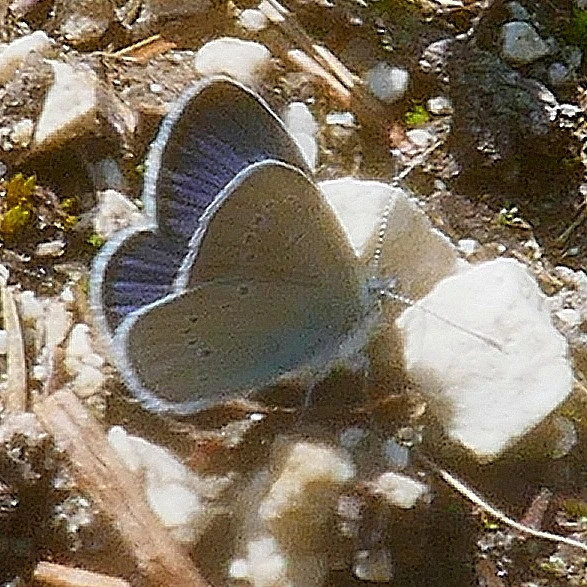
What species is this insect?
Cyaniris semiargus
